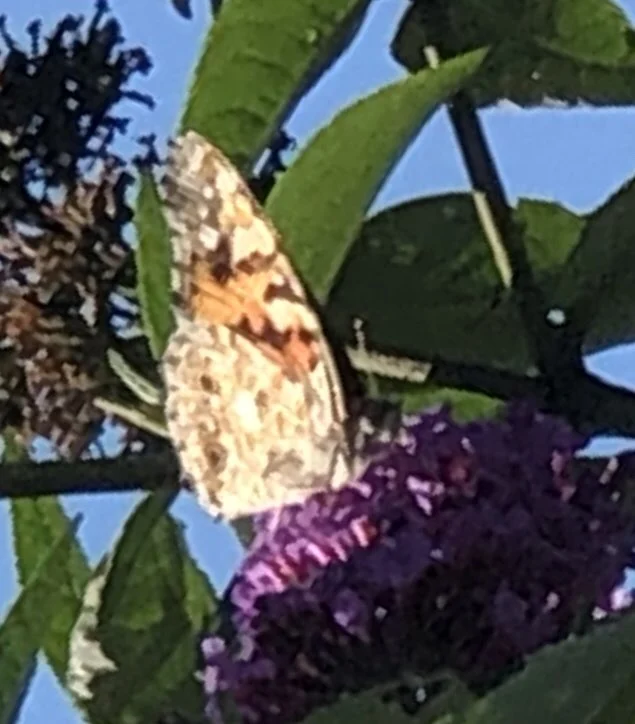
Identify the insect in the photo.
Vanessa cardui
